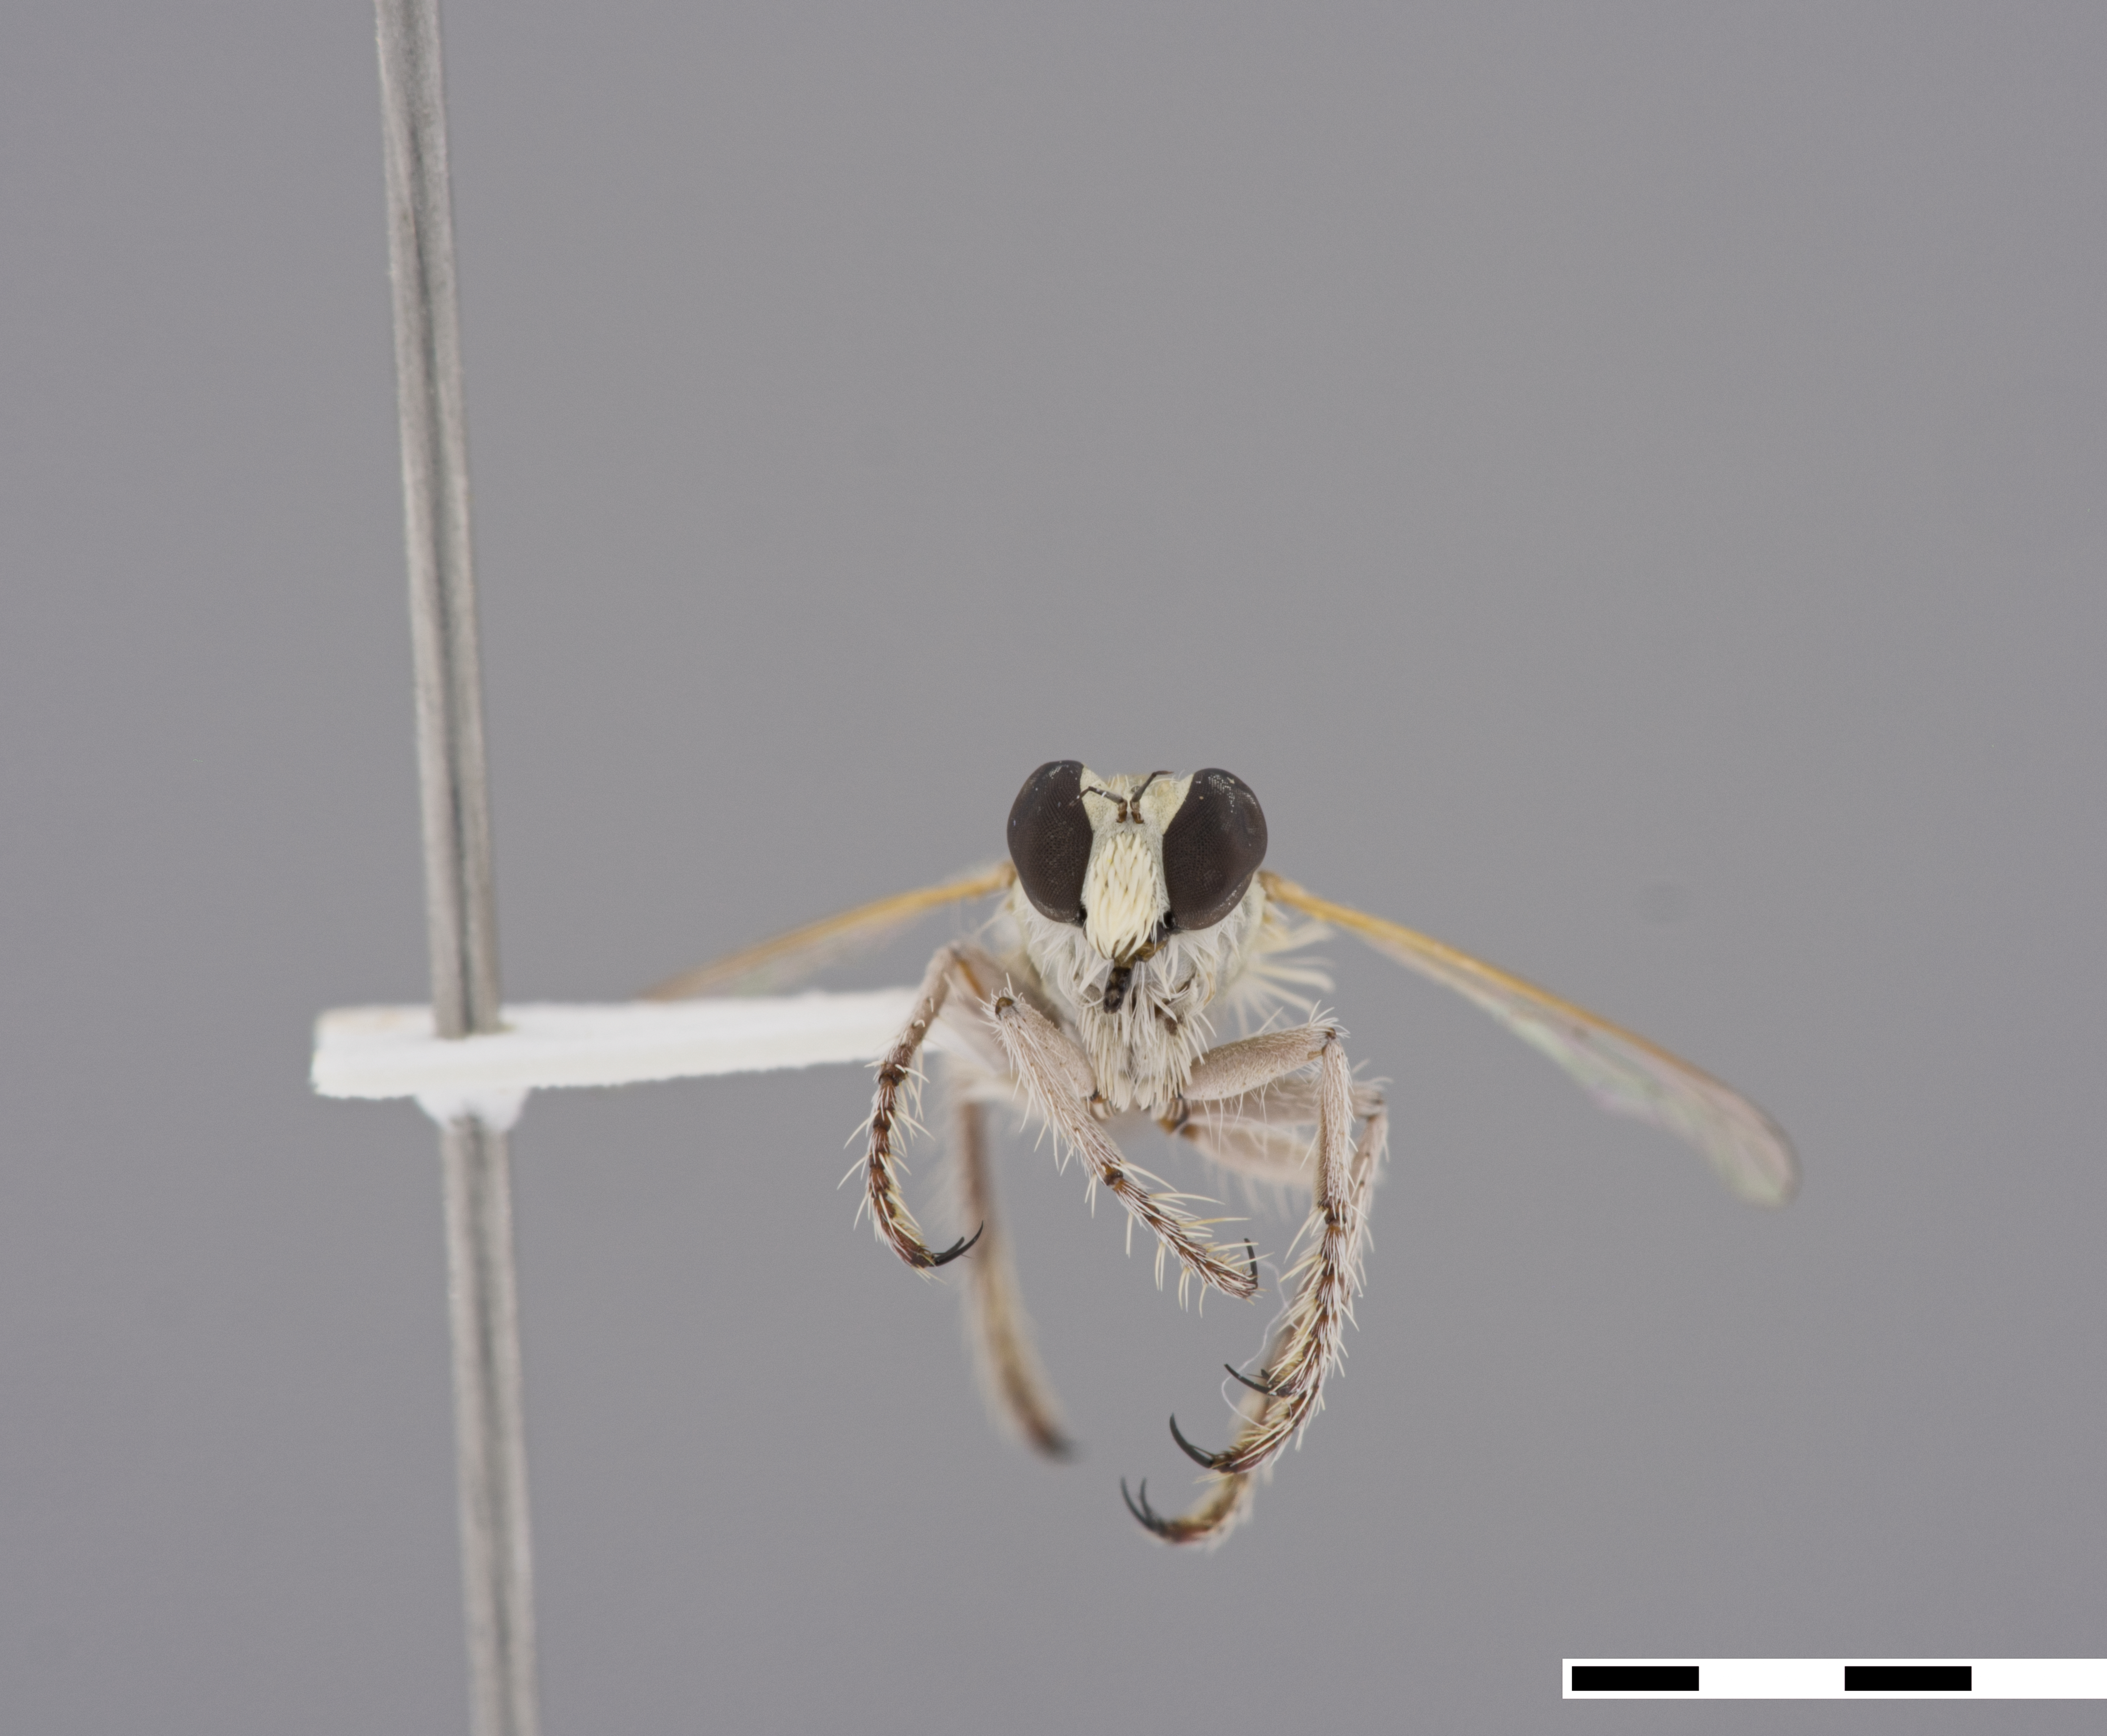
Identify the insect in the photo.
Rhadinus tewfiki
